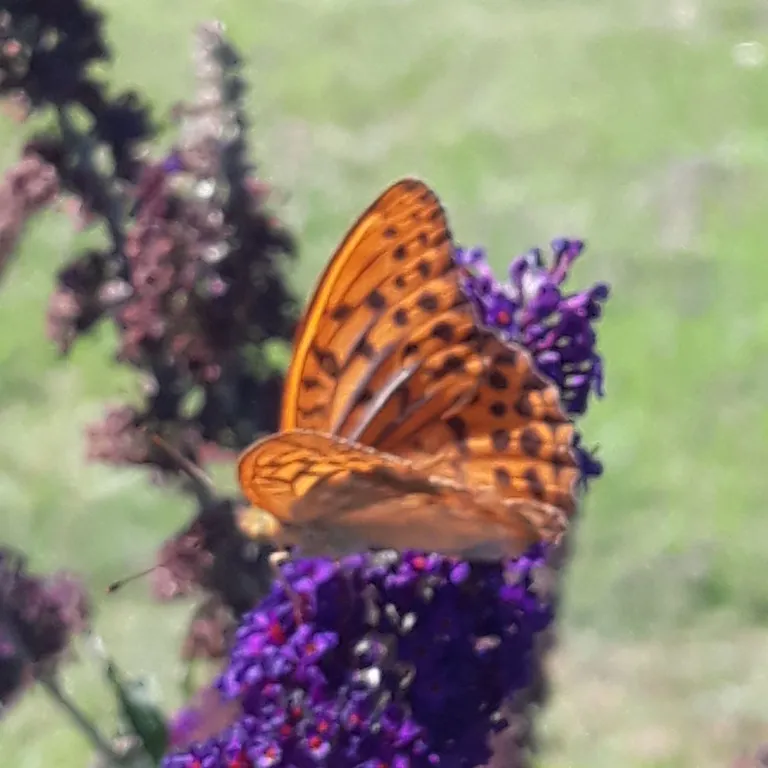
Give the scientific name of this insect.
Argynnis paphia
